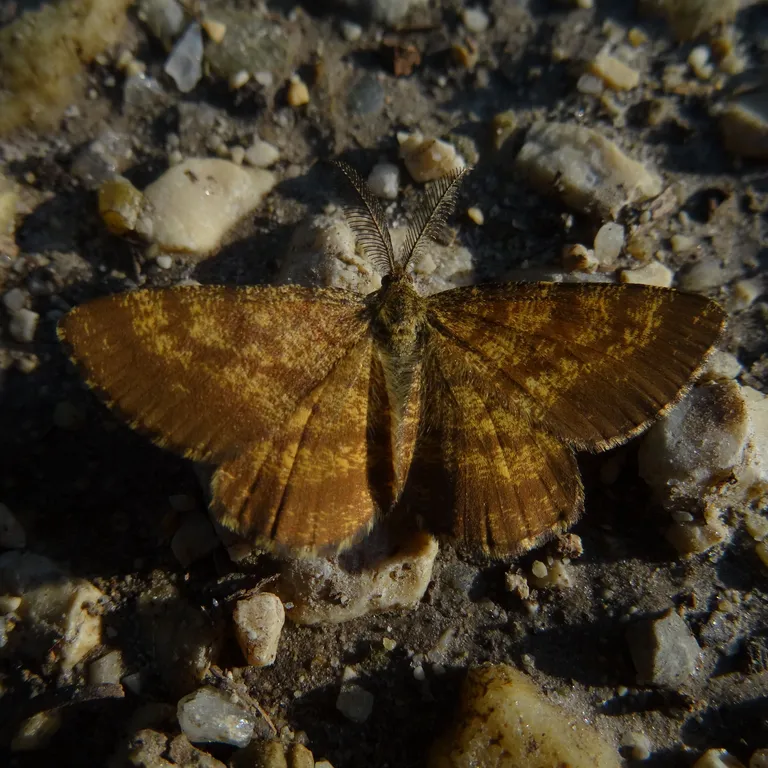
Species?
Ematurga atomaria
